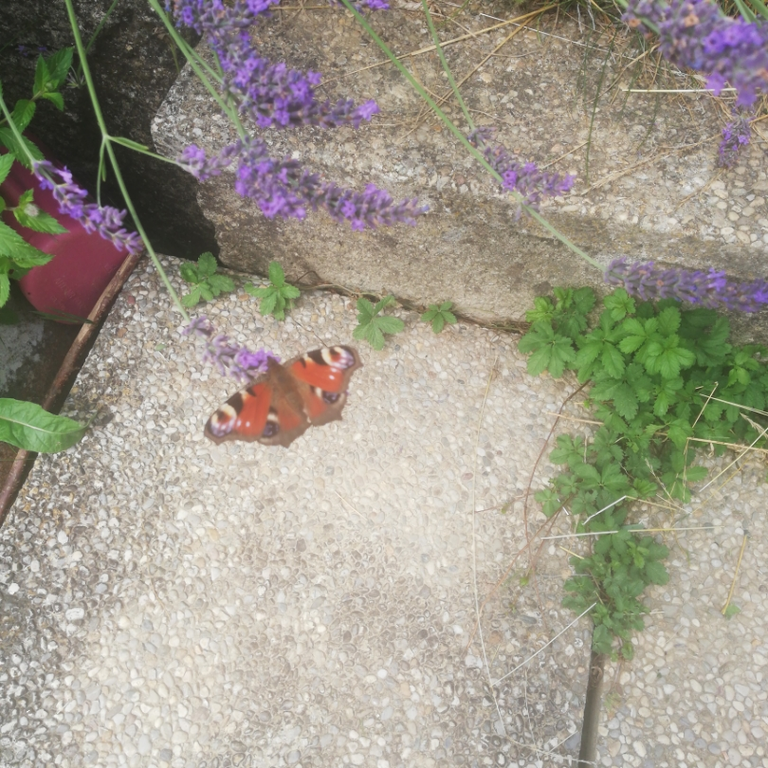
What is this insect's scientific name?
Aglais io
